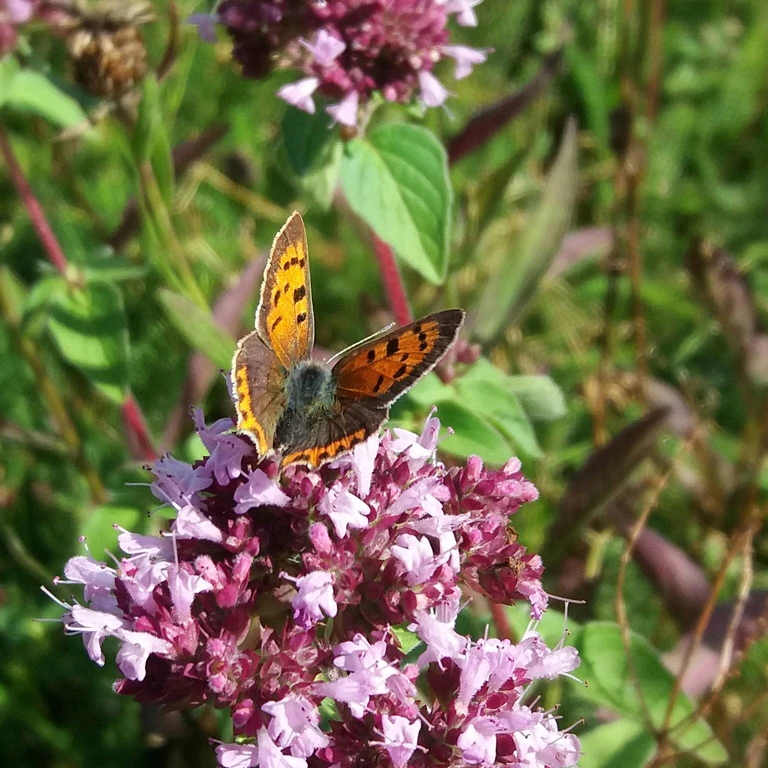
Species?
Lycaena phlaeas
